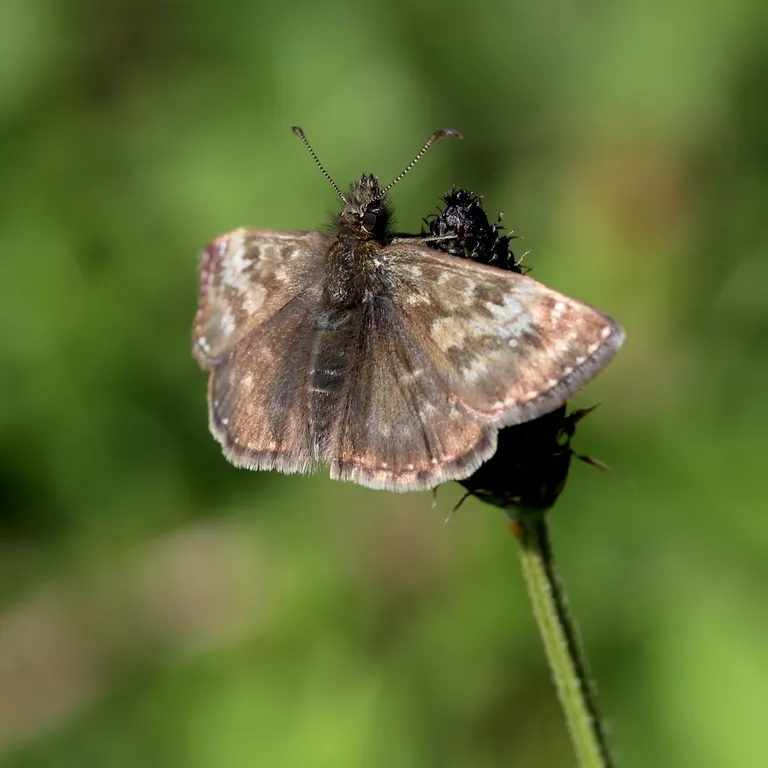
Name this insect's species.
Erynnis tages
